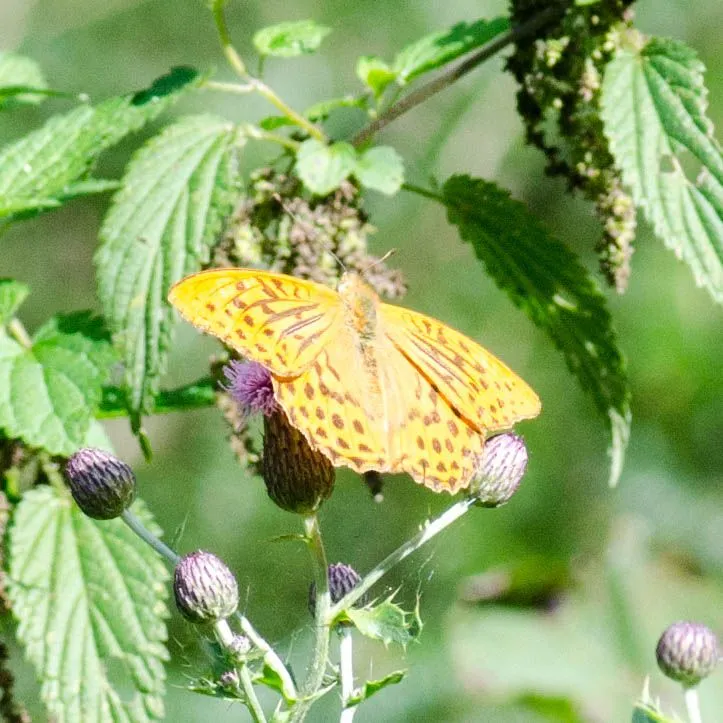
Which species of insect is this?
Argynnis paphia
